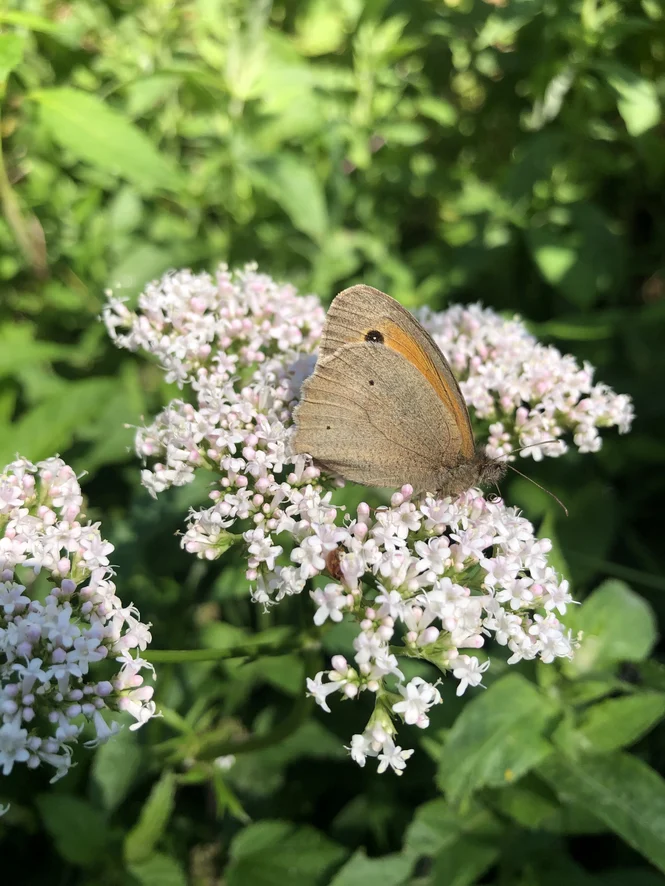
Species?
Maniola jurtina
